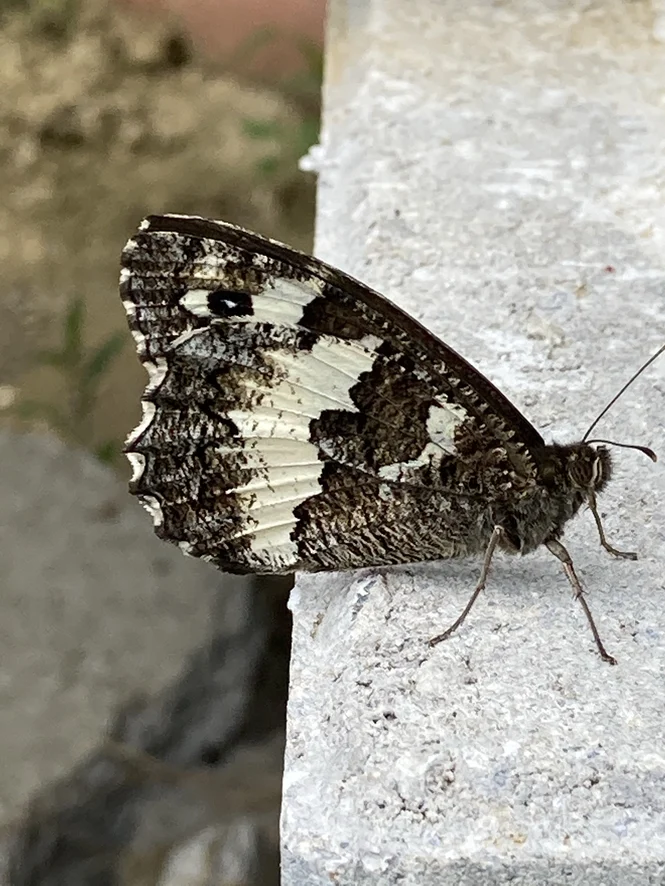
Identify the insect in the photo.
Brintesia circe
